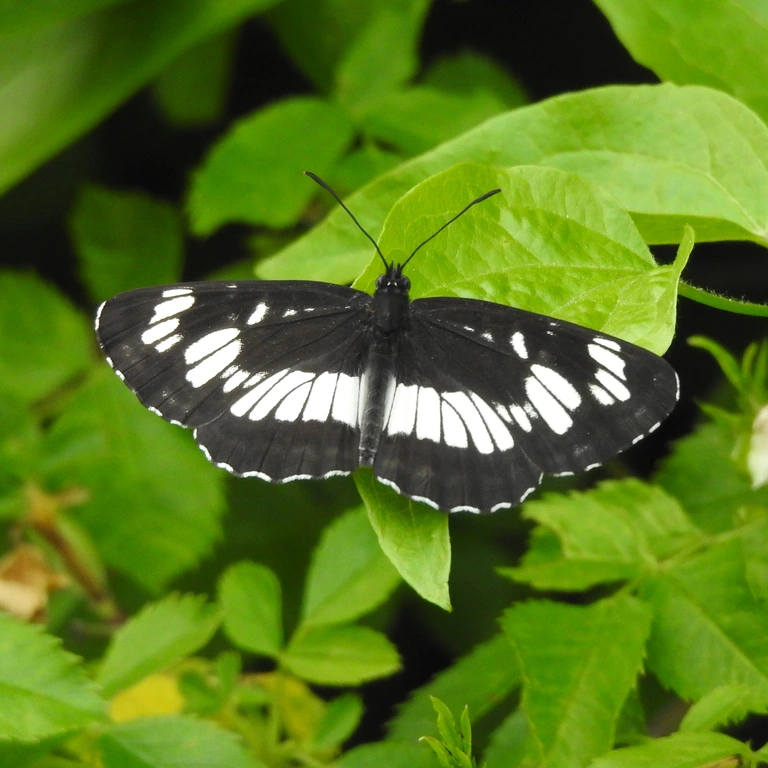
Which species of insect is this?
Neptis rivularis
